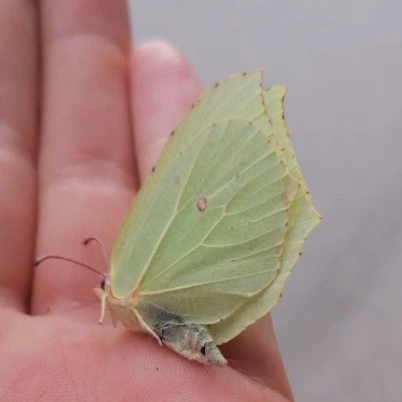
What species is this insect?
Gonepteryx rhamni
